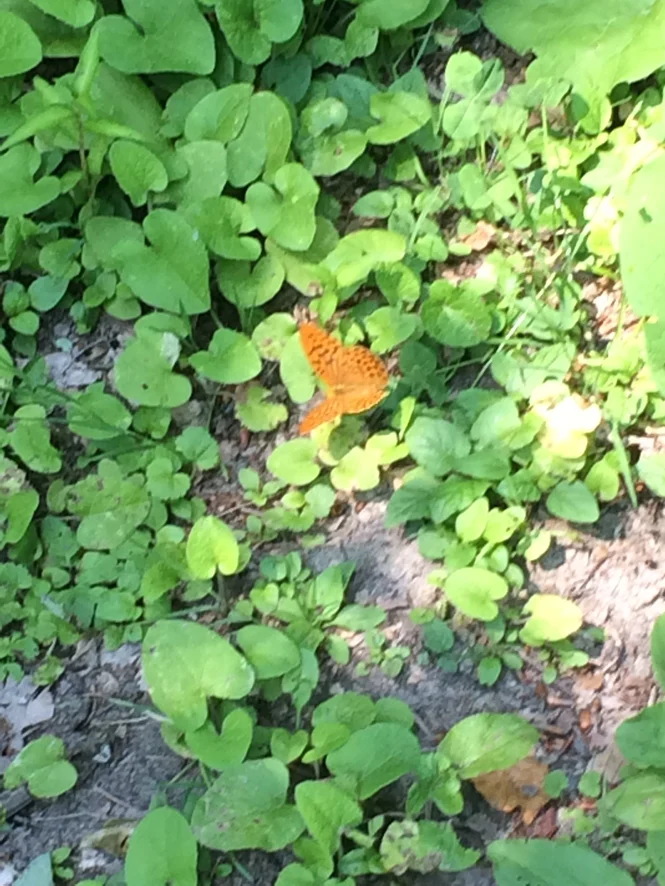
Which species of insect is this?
Argynnis paphia
